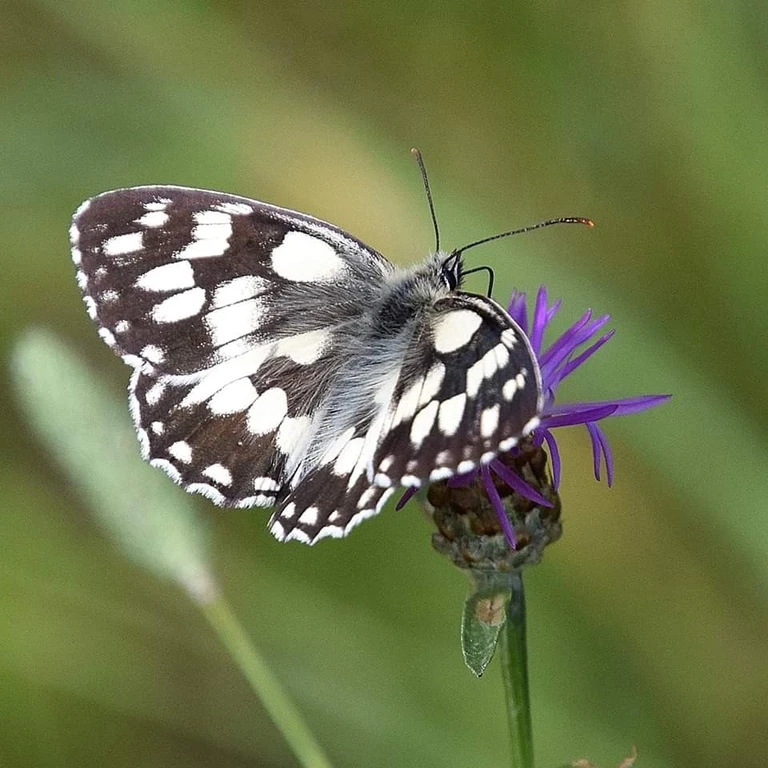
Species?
Melanargia galathea
